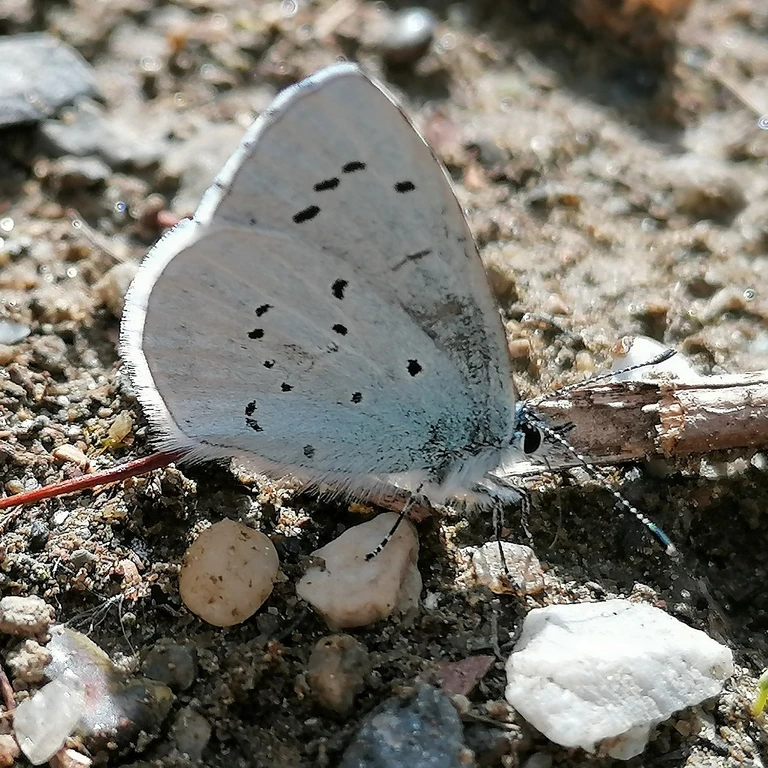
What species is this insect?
Celastrina argiolus
